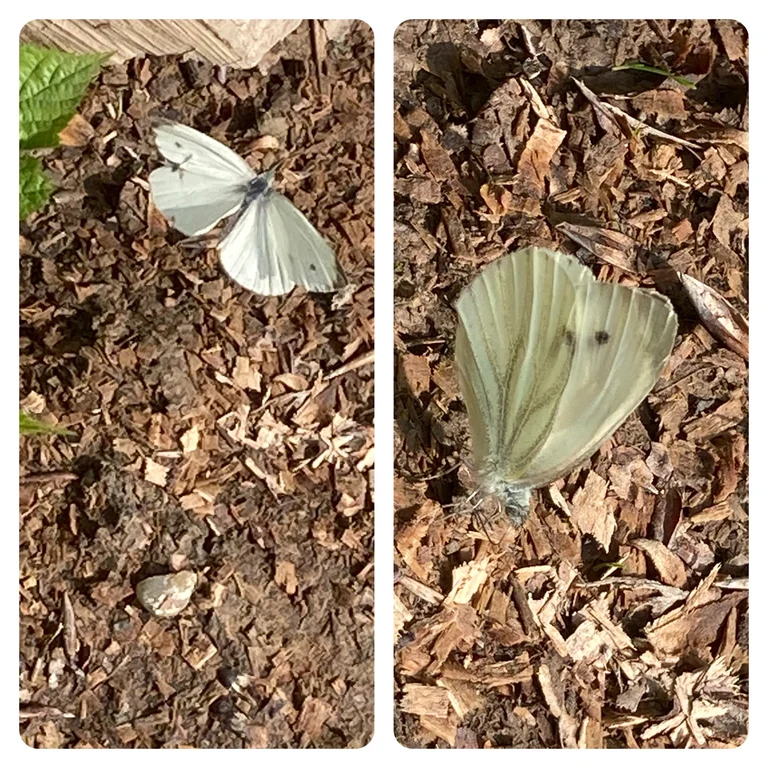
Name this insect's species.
Pieris napi
